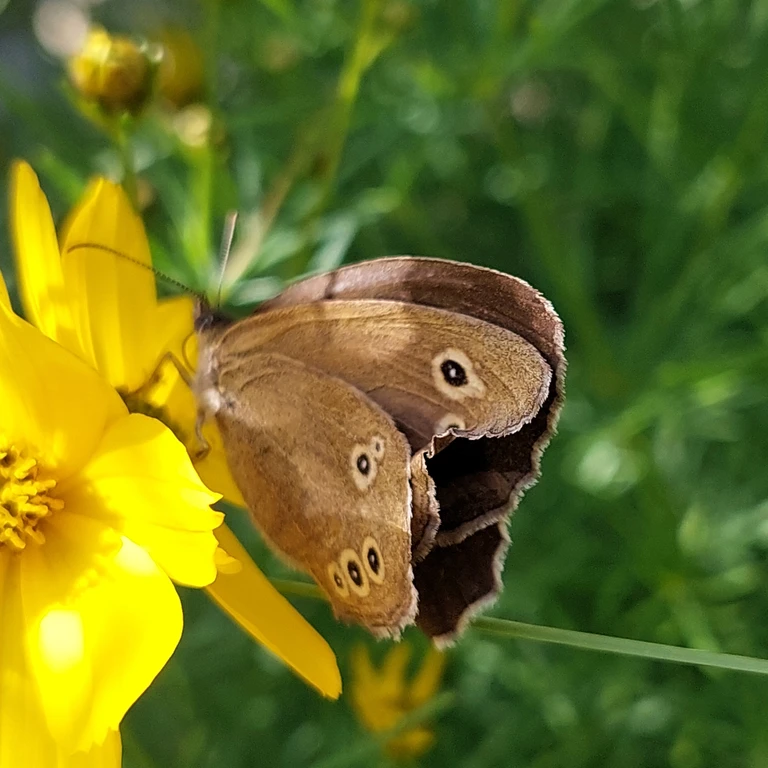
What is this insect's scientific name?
Aphantopus hyperantus
